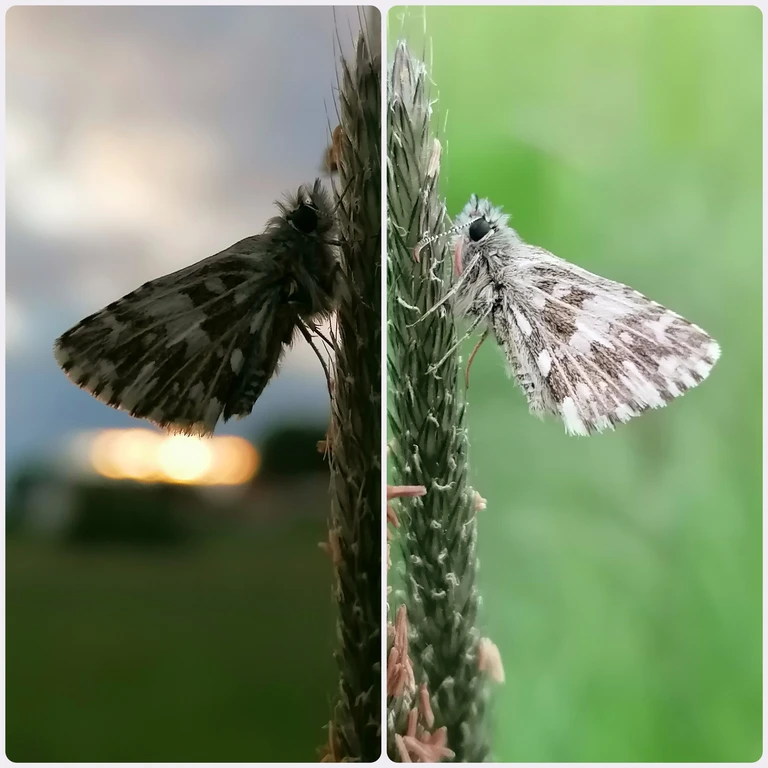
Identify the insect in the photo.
Pyrgus malvae
